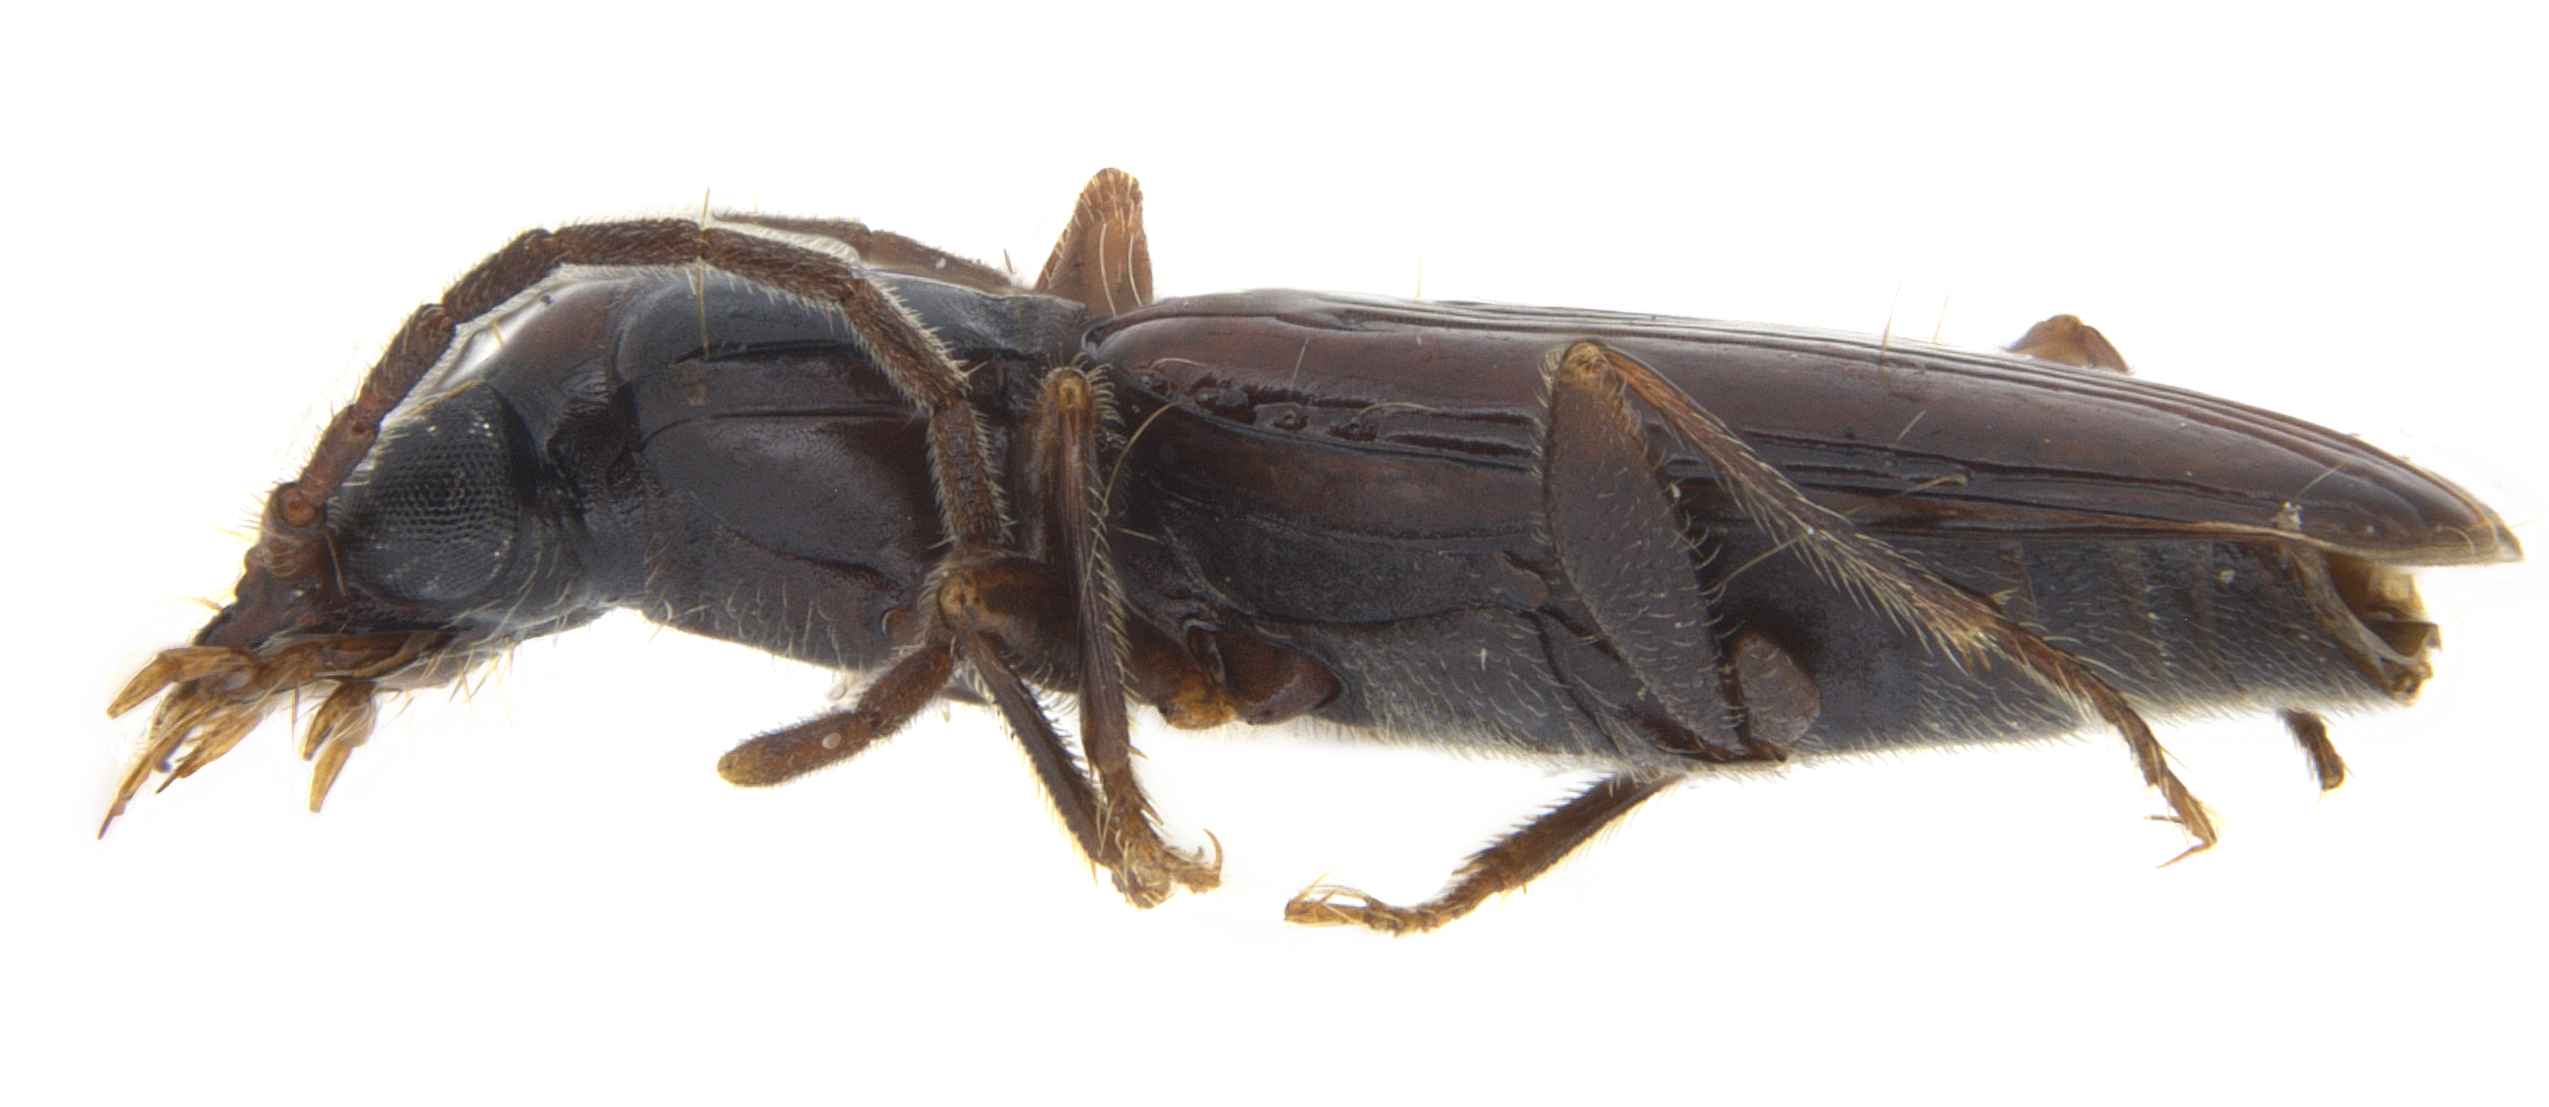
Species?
Cnides jeanneli
